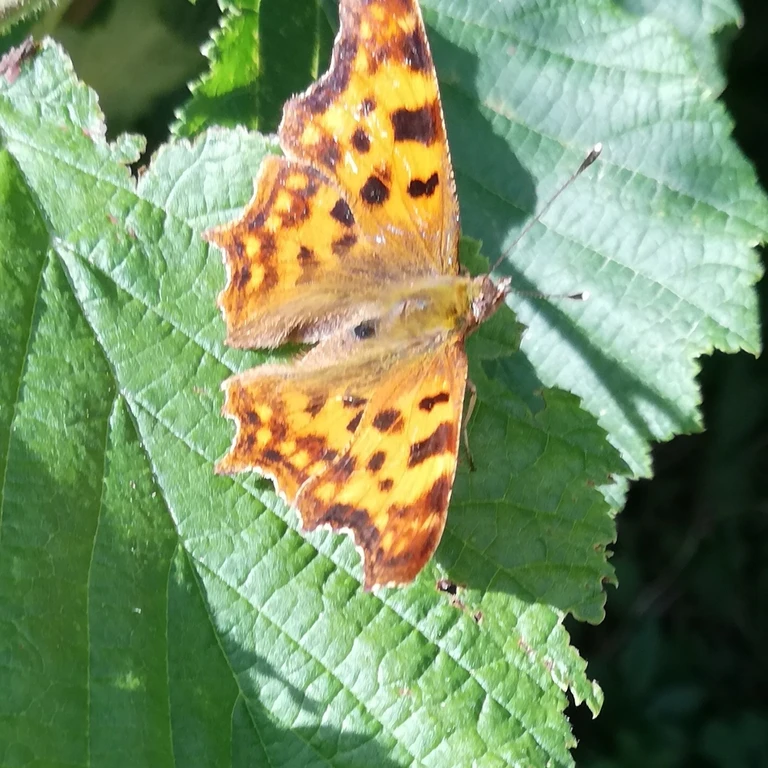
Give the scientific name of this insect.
Polygonia c-album
